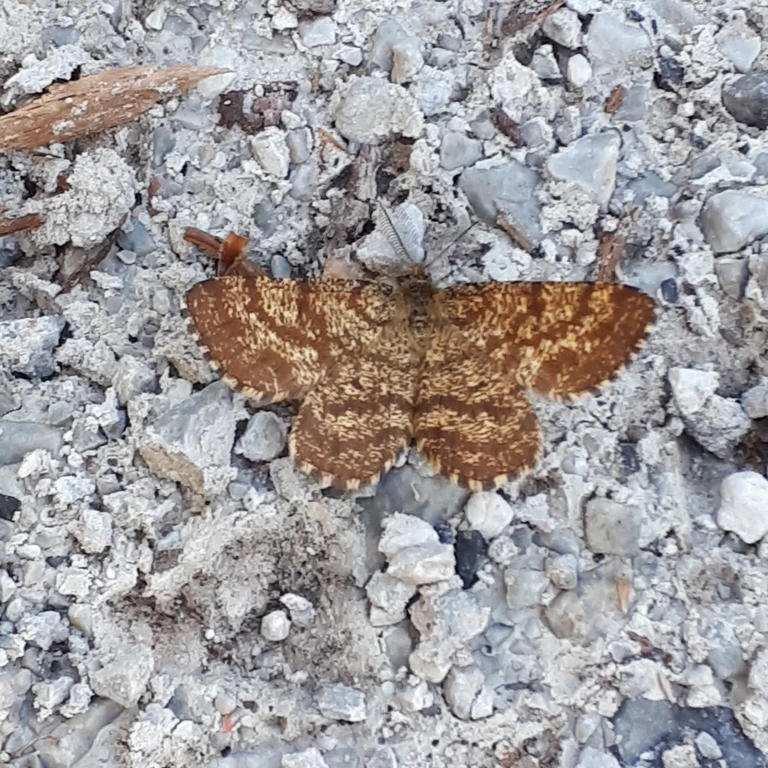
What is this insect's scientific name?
Ematurga atomaria
